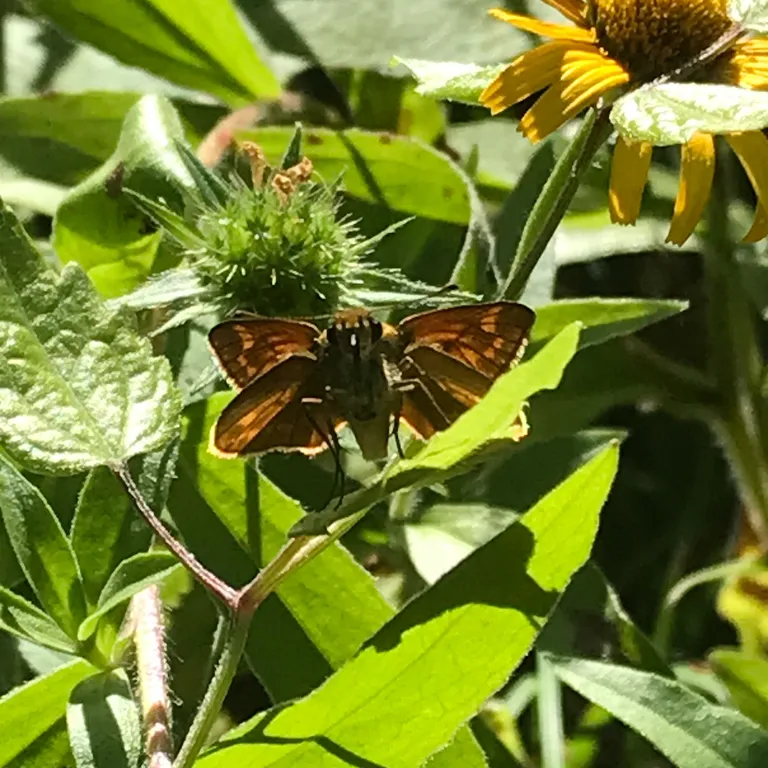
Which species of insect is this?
Ochlodes sylvanus (also Ochlodes venata)
